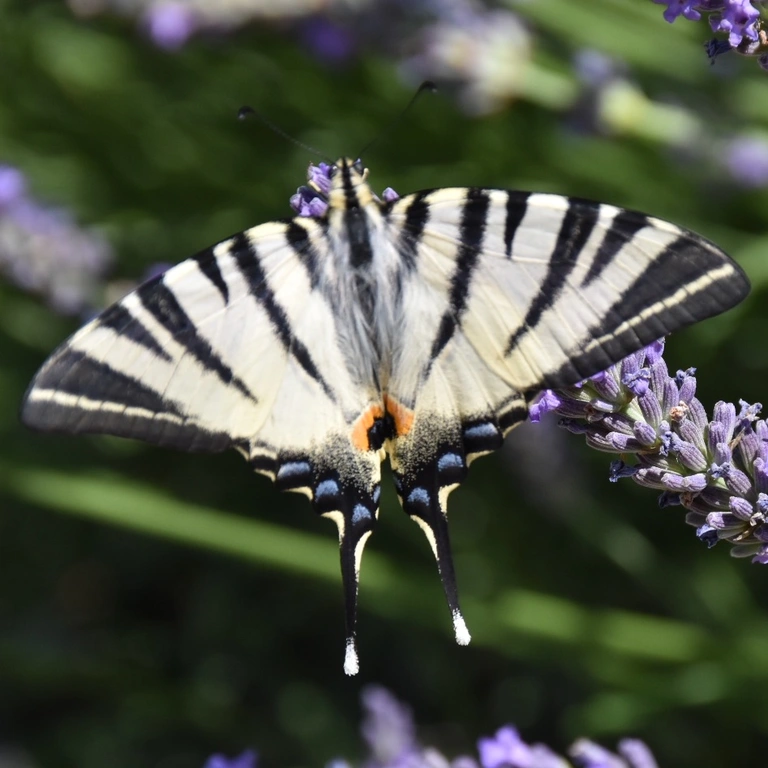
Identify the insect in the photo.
Iphiclides podalirius
